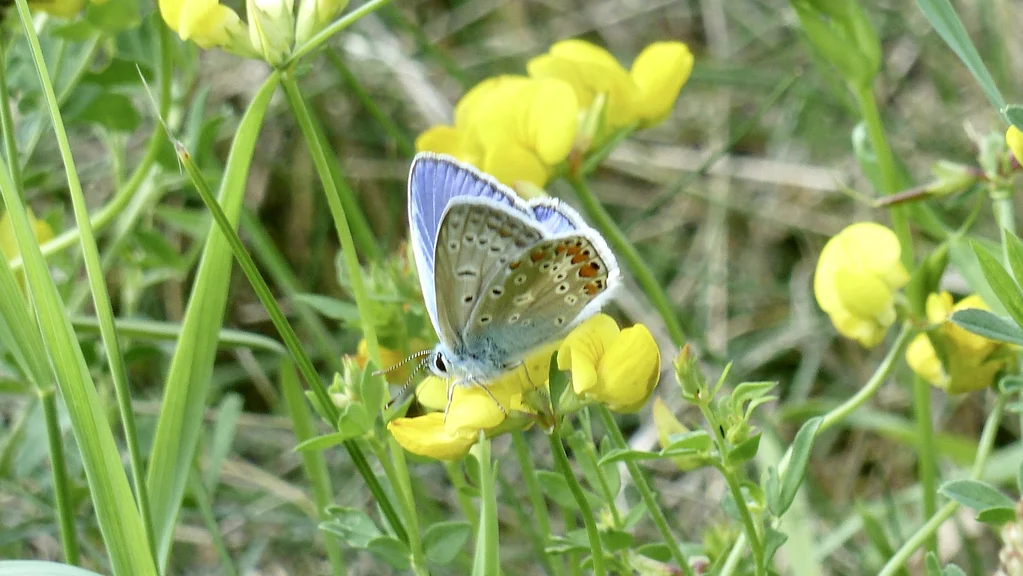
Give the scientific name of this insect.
Polyommatus icarus
